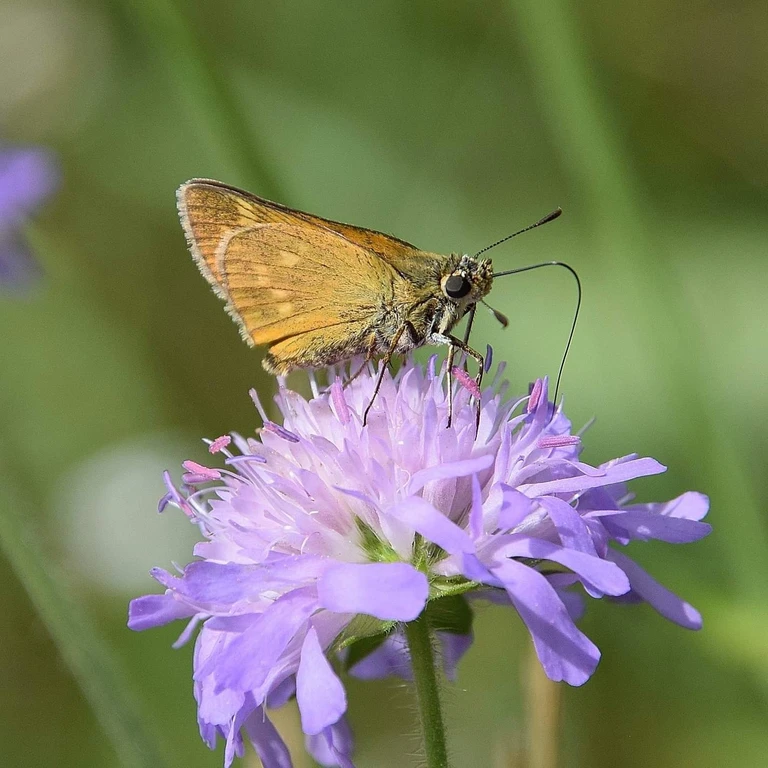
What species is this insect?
Ochlodes sylvanus (also Ochlodes venata)
